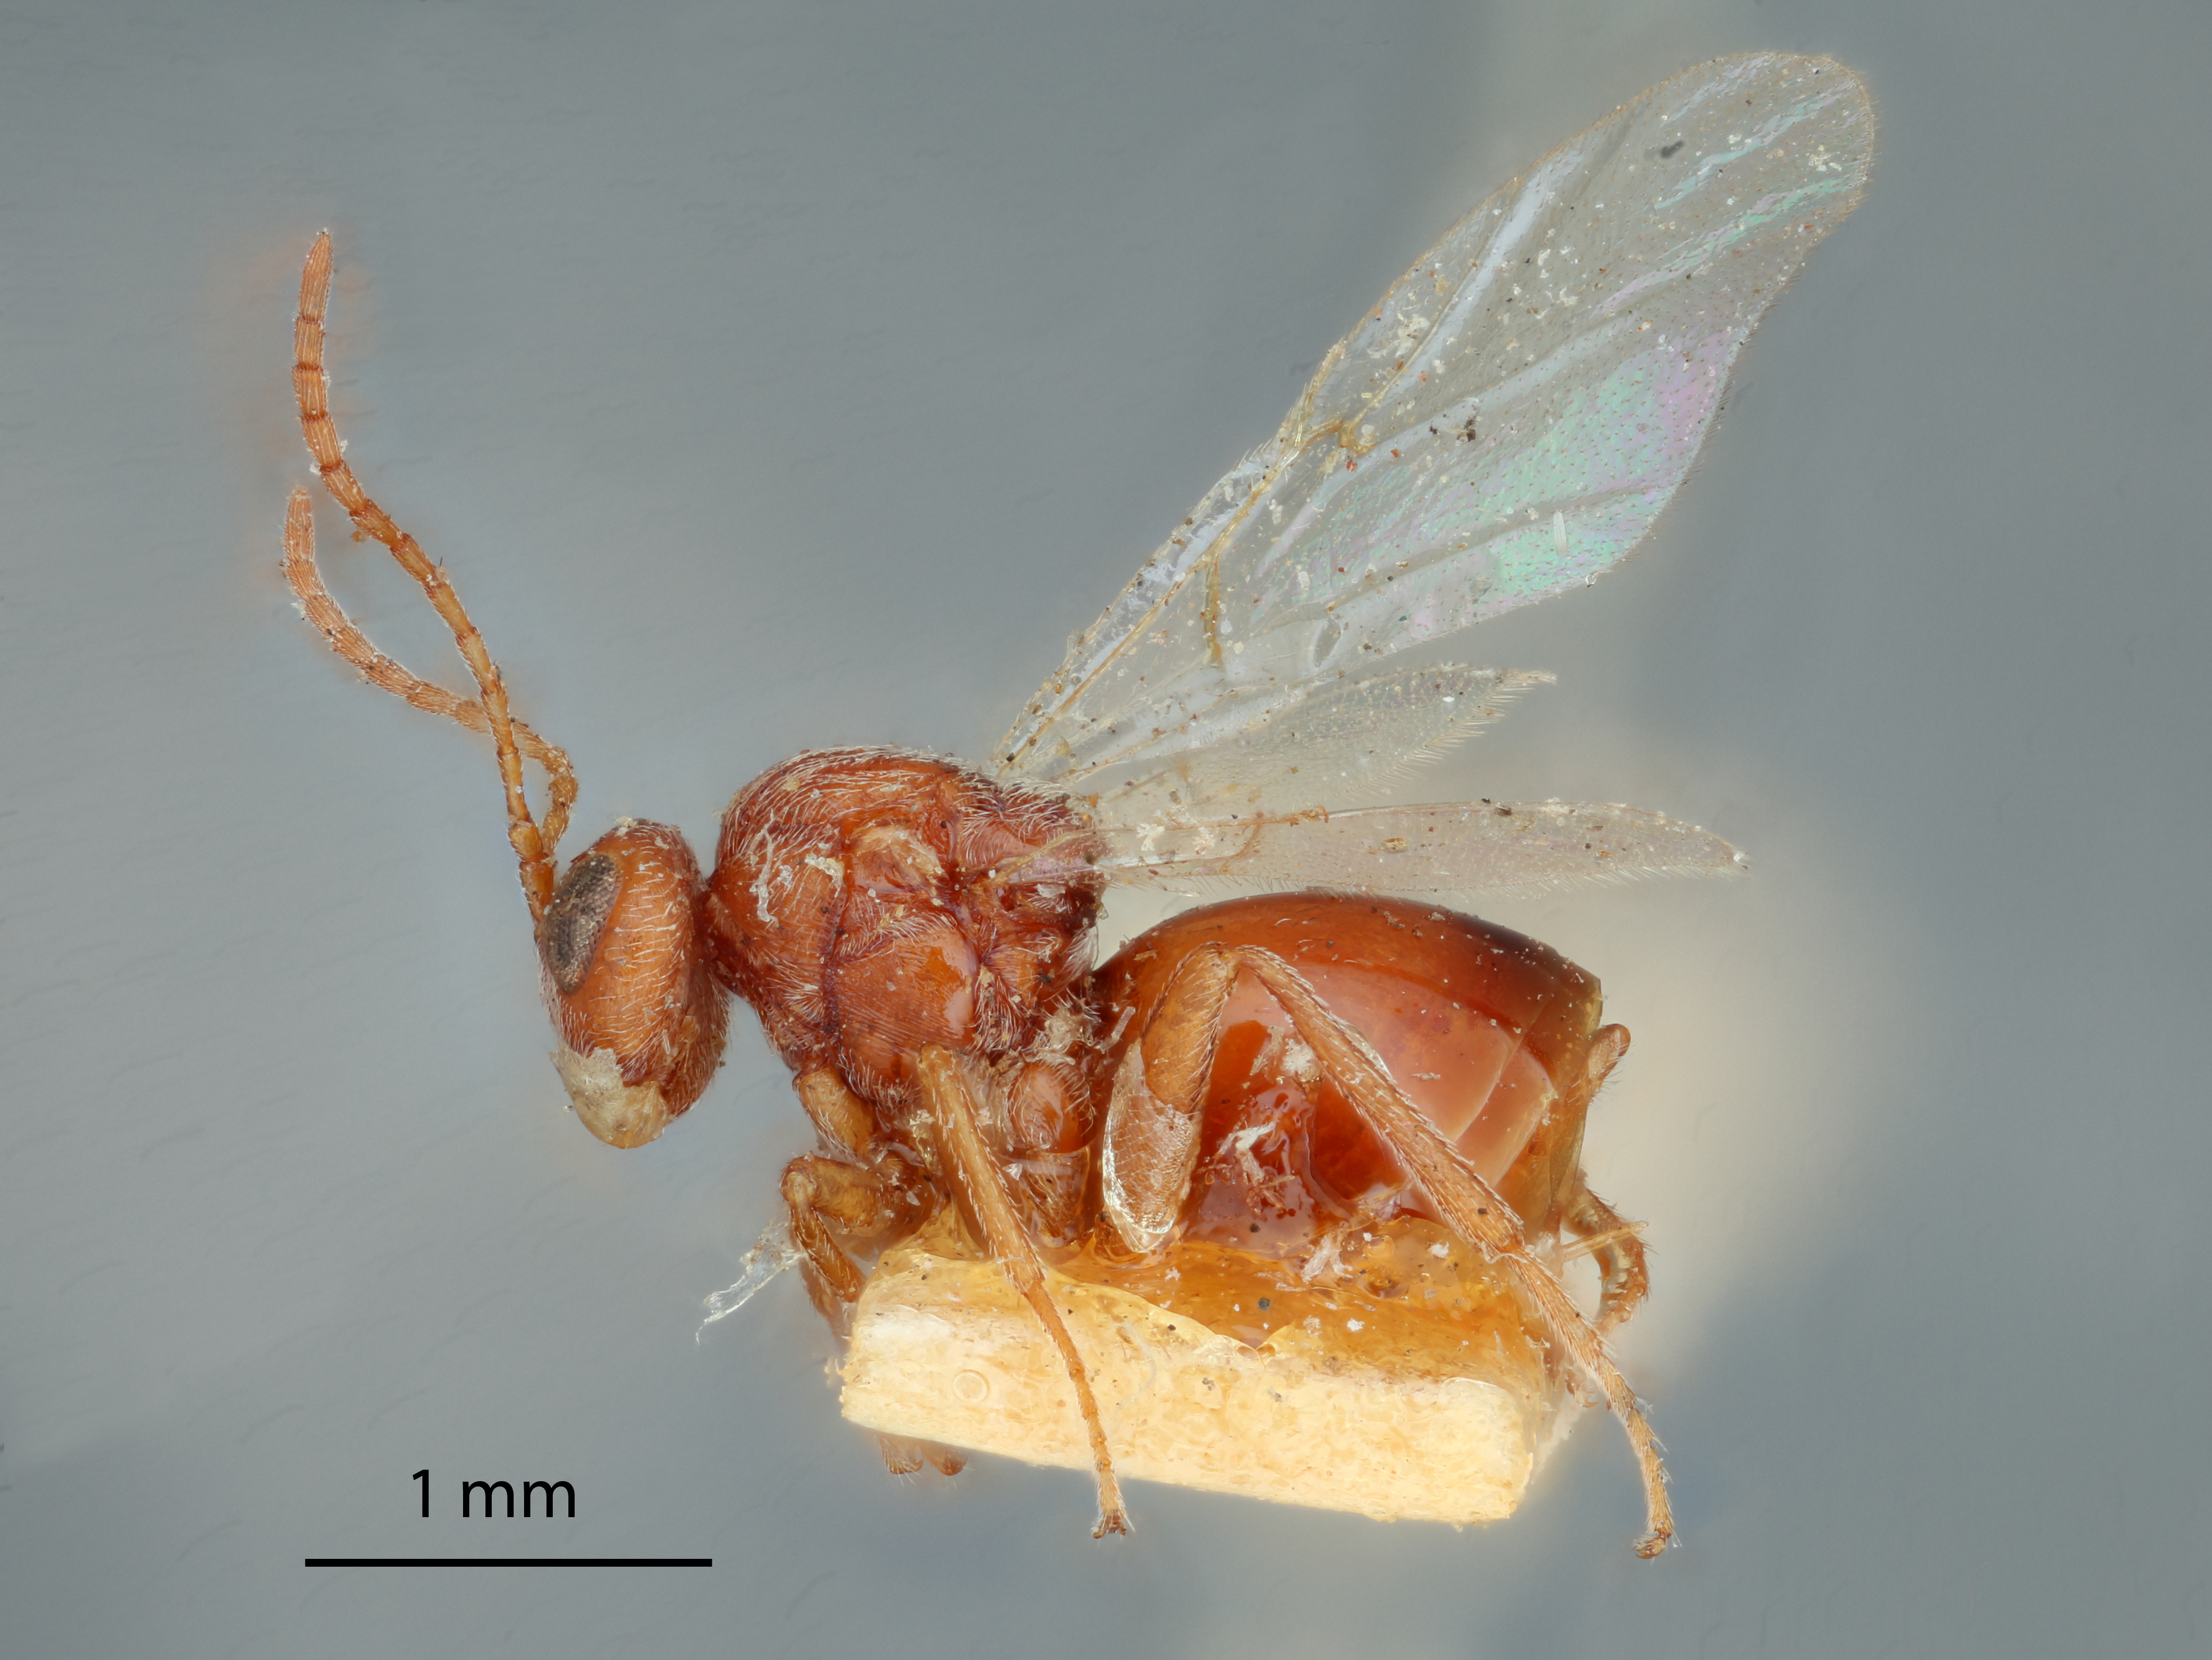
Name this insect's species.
Andricus cinnamomeus
